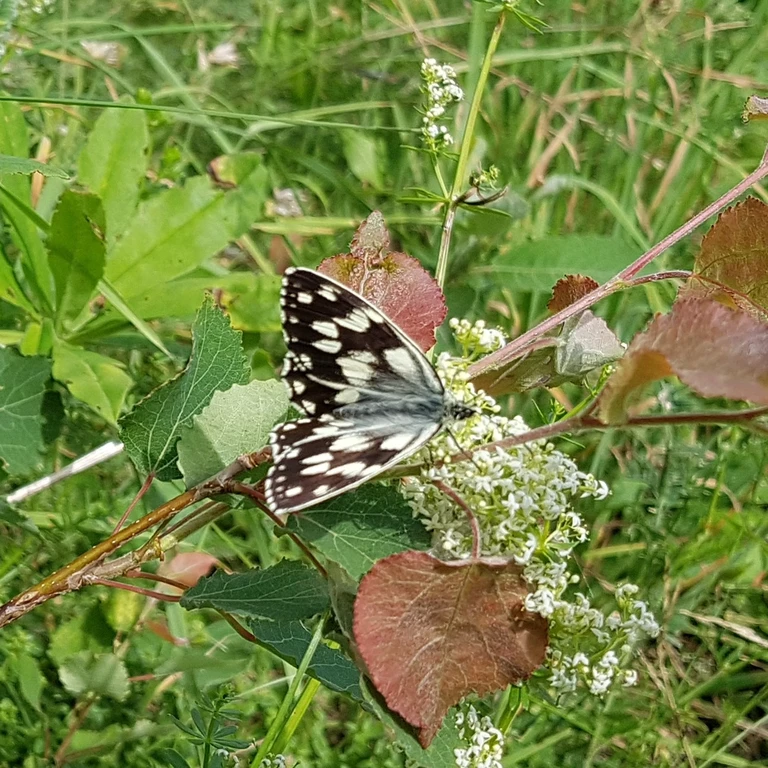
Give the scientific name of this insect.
Melanargia galathea
